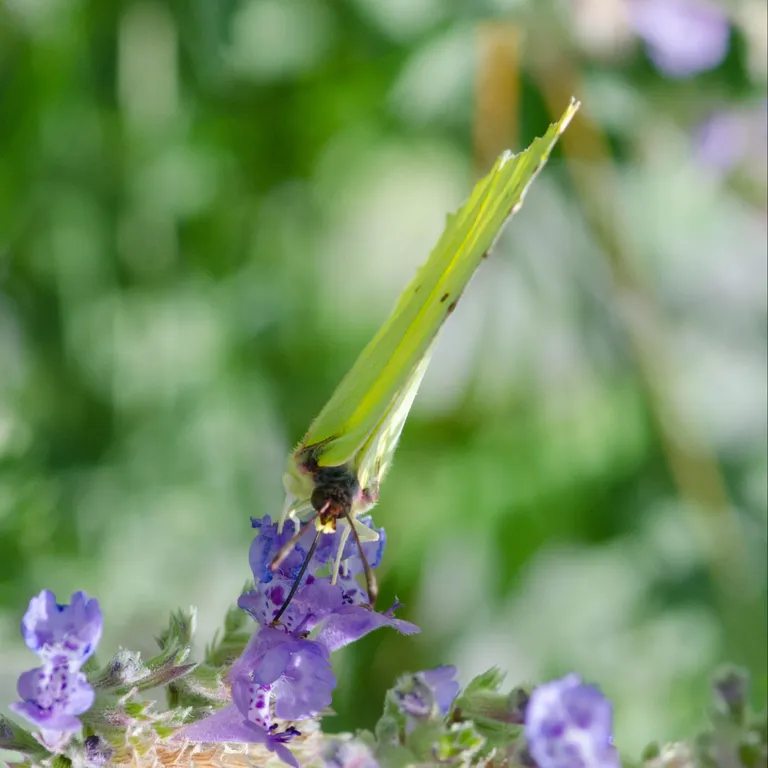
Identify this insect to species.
Gonepteryx rhamni
